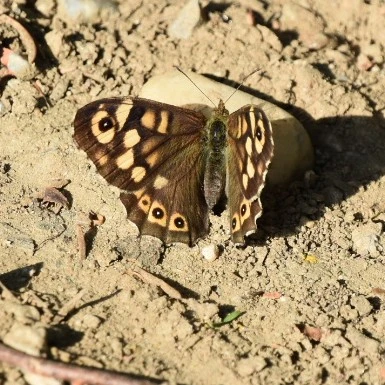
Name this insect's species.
Pararge aegeria
